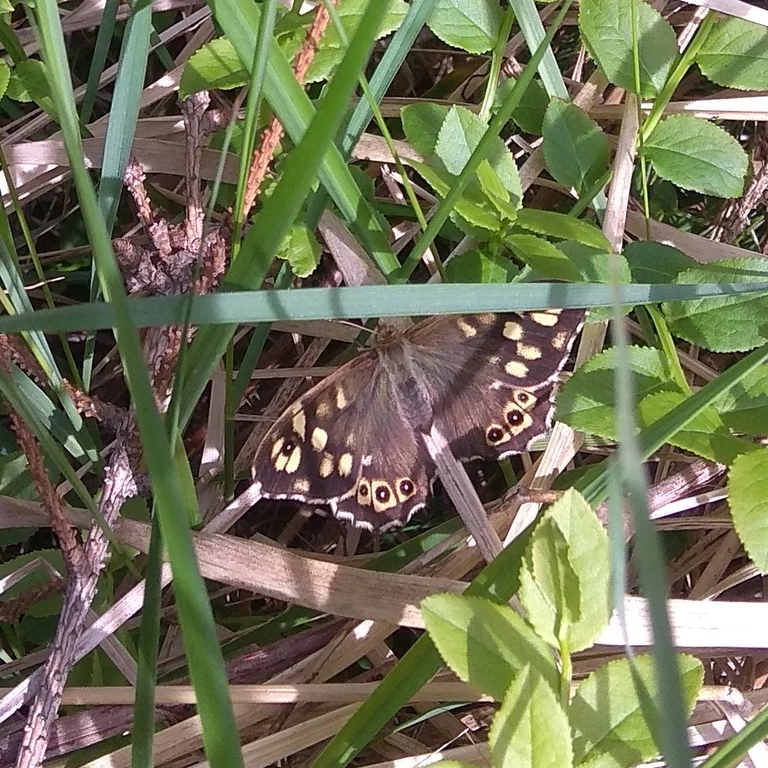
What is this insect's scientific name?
Pararge aegeria
